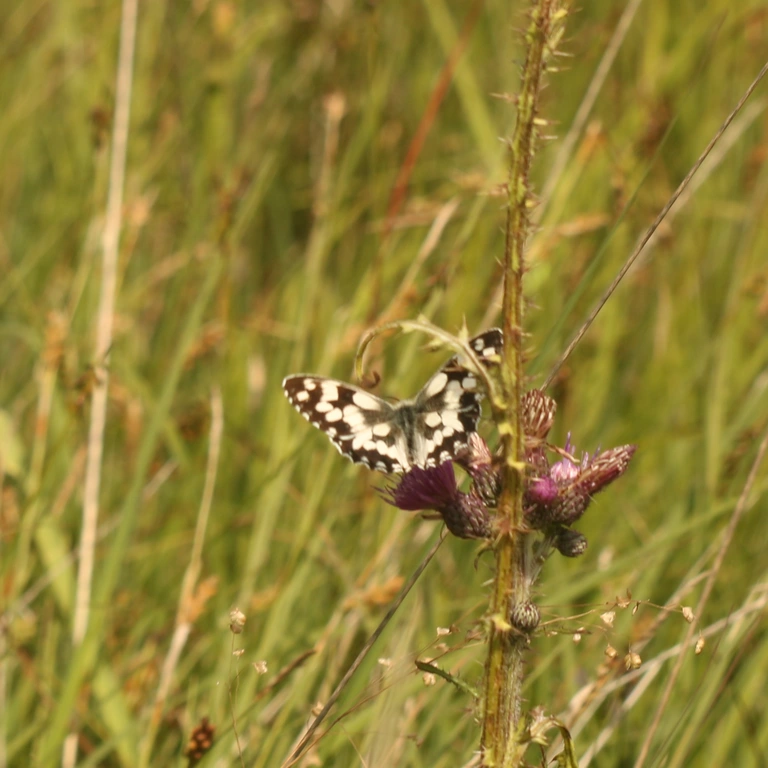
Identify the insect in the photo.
Melanargia galathea
